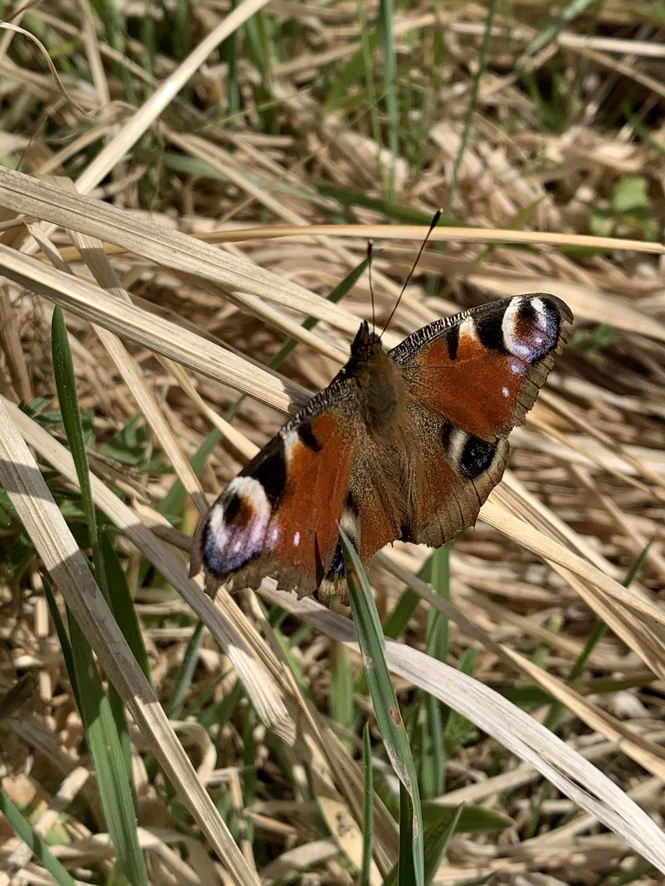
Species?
Aglais io
